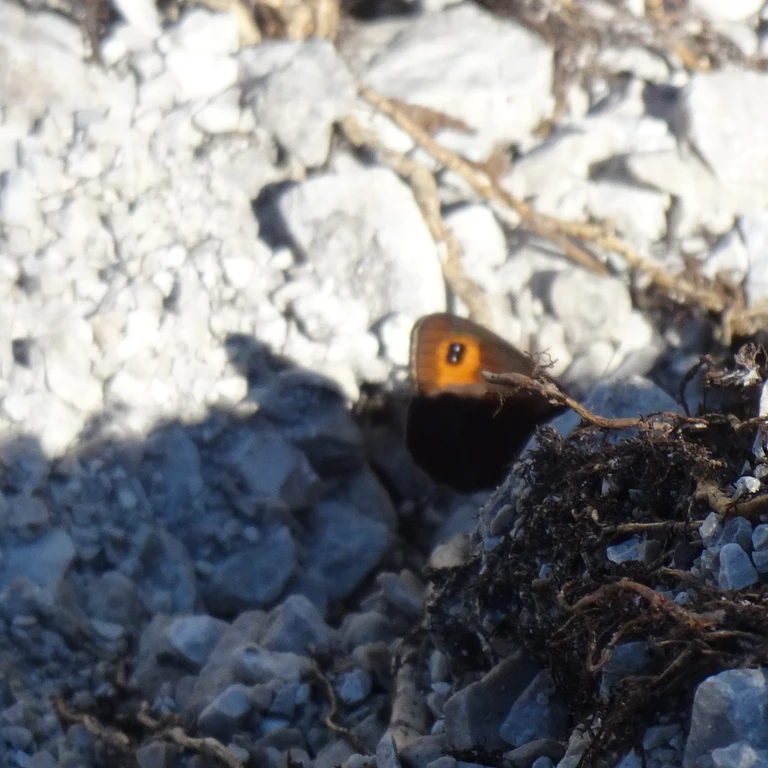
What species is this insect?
Erebia aethiops
